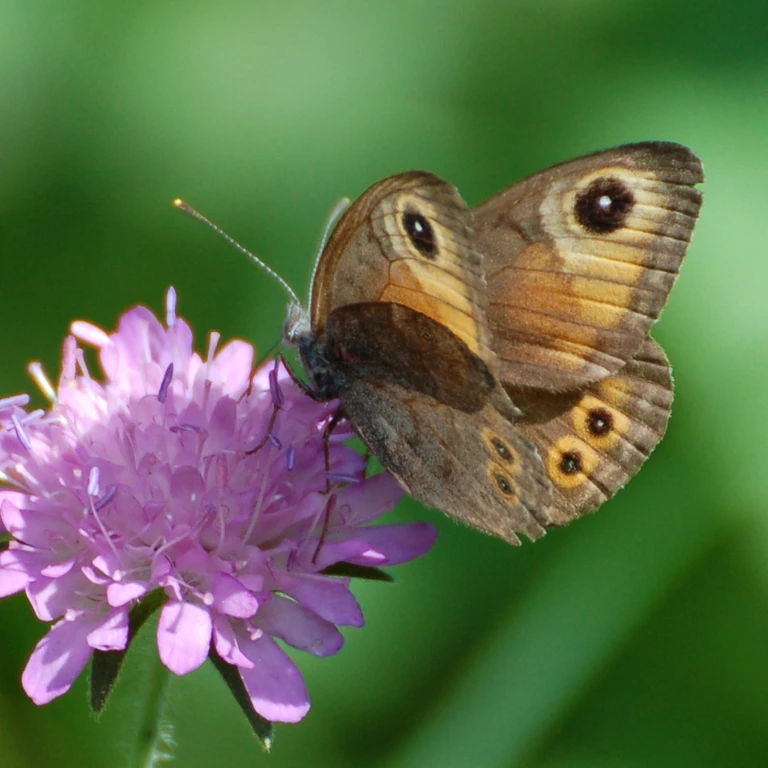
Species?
Lasiommata maera (also Pararge maera)
